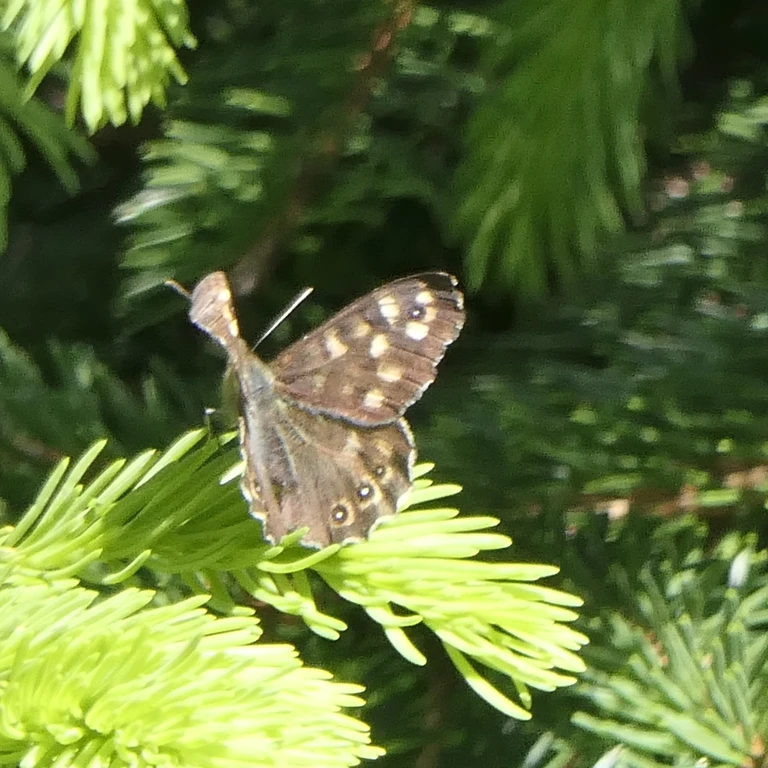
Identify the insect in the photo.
Pararge aegeria
